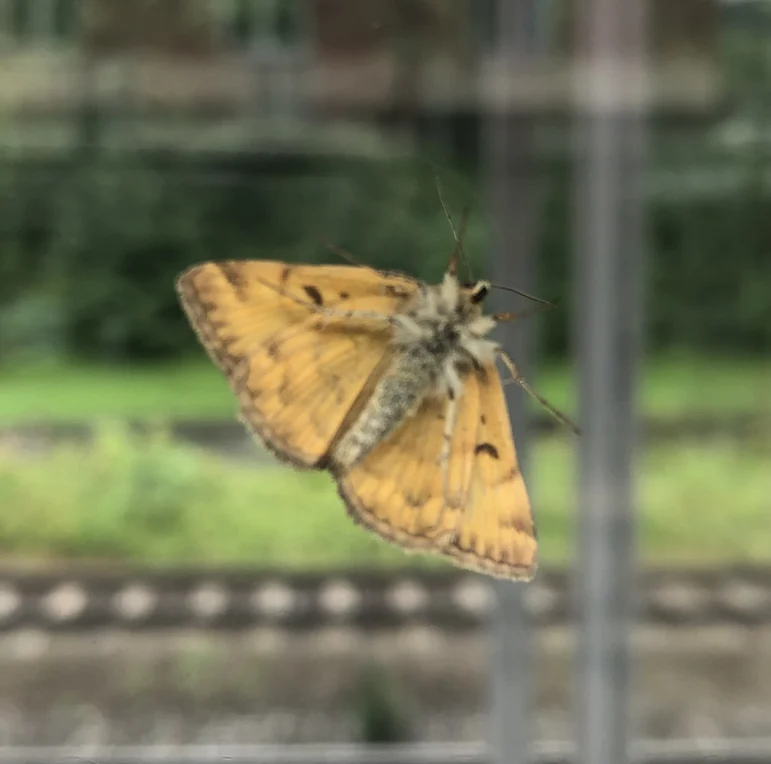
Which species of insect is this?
Euclidia glyphica
